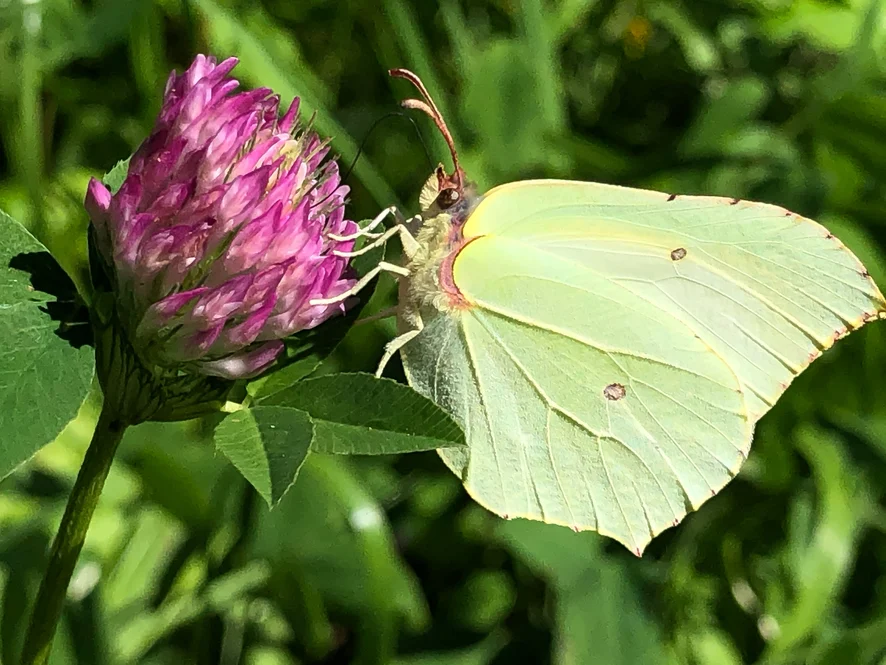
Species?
Gonepteryx rhamni
